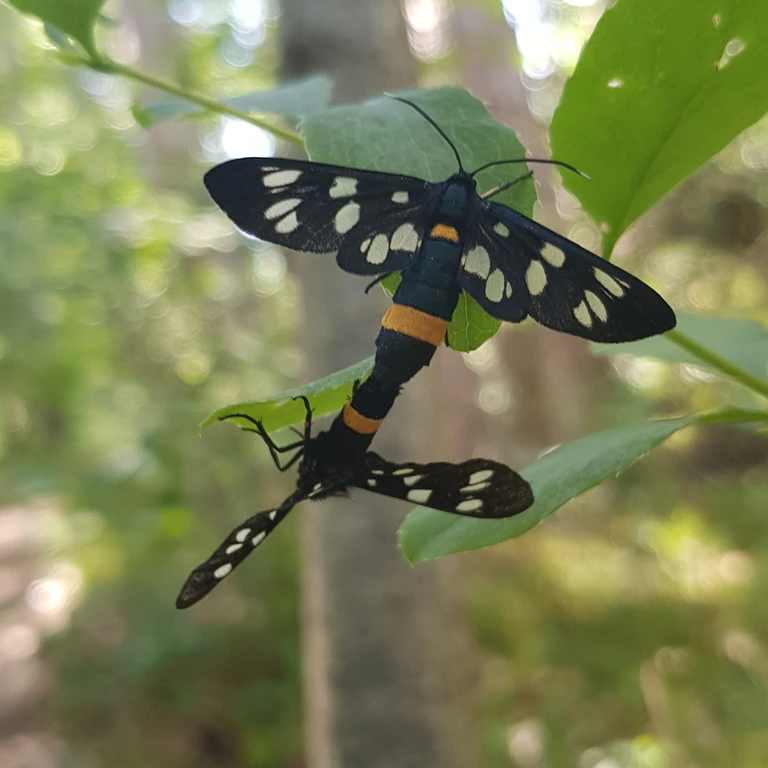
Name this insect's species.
Amata phegea
